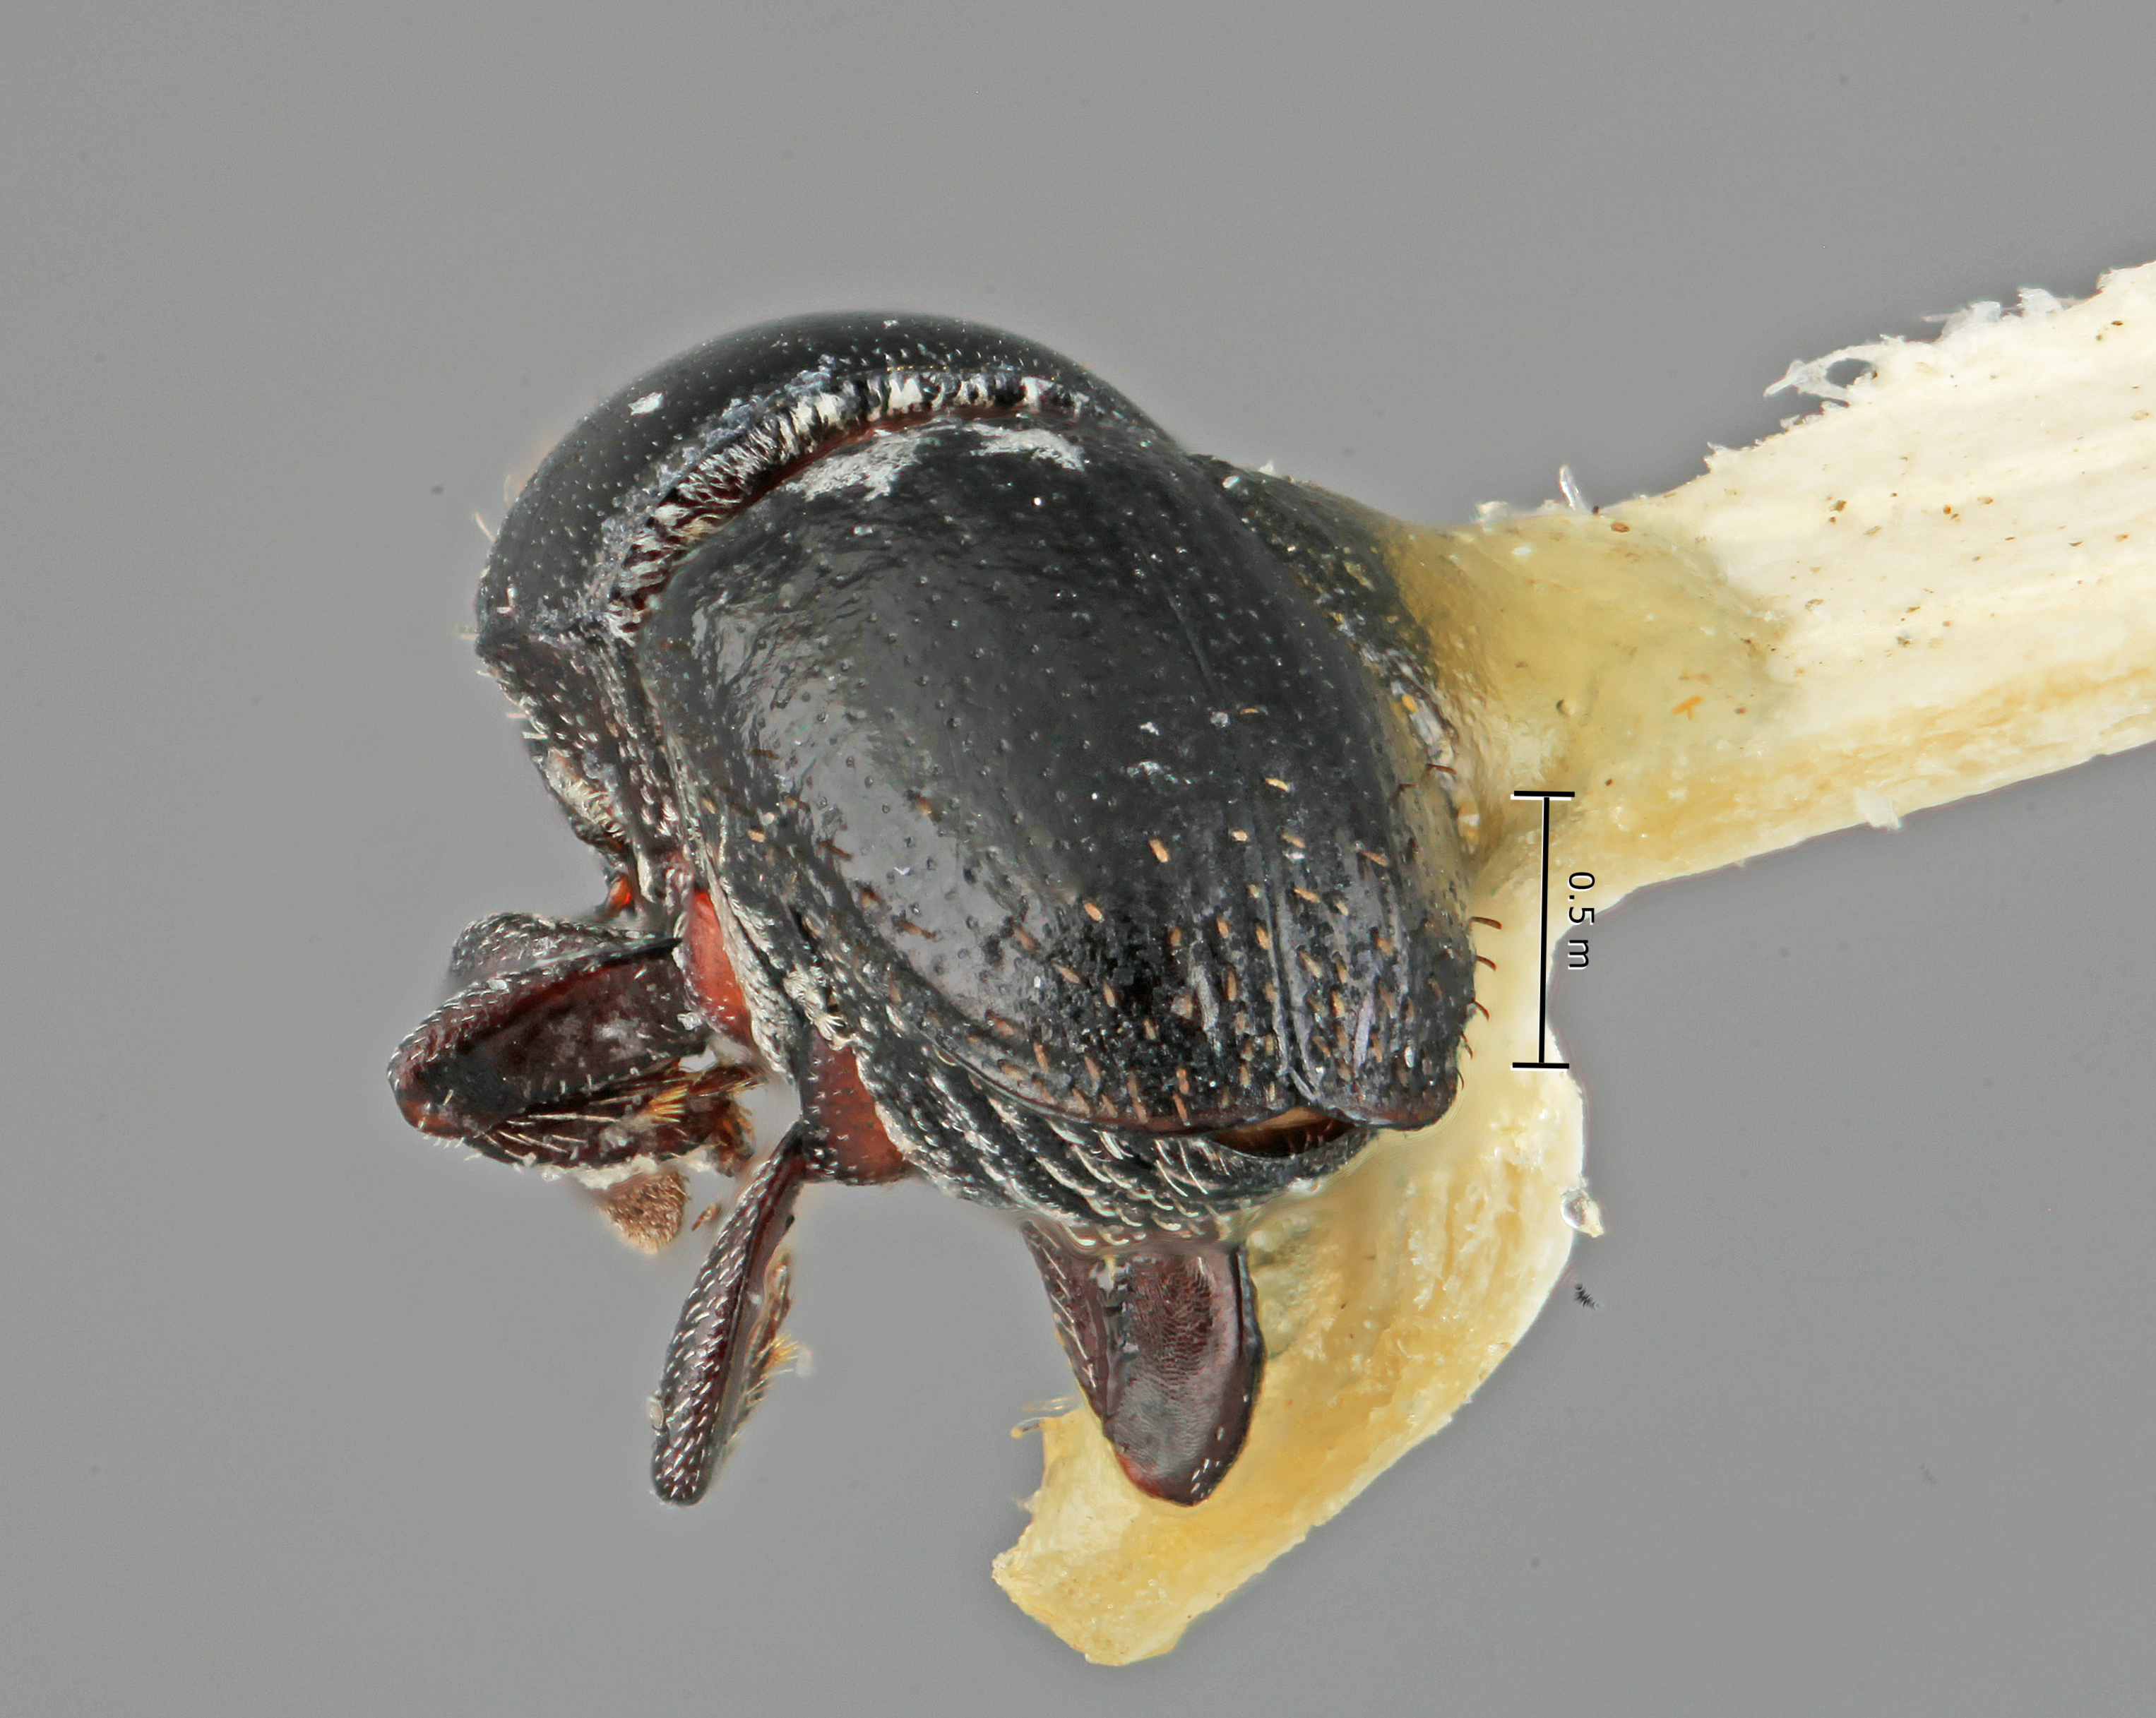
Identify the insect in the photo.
Camptocerus infidelis
